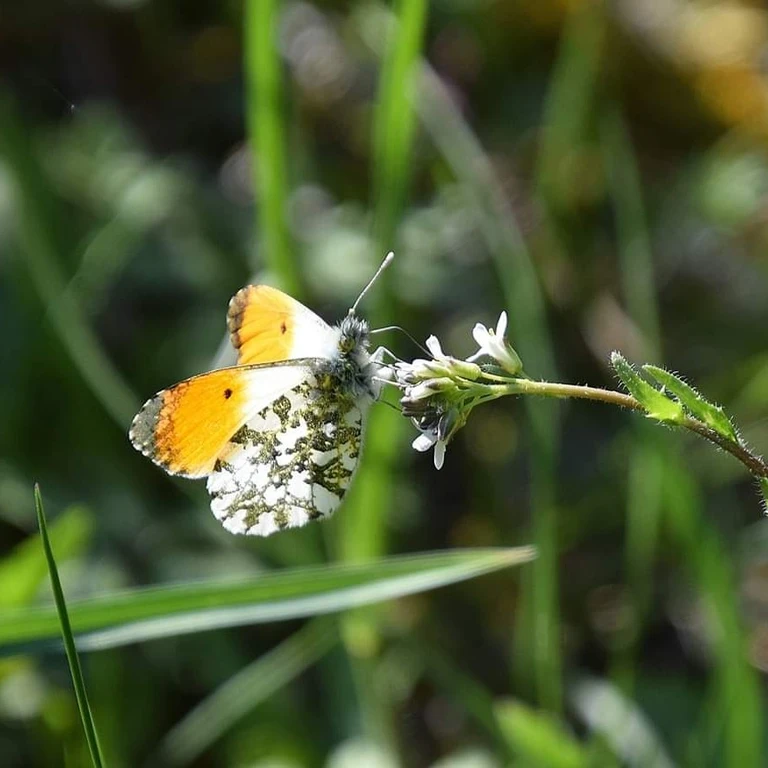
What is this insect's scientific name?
Anthocharis cardamines
